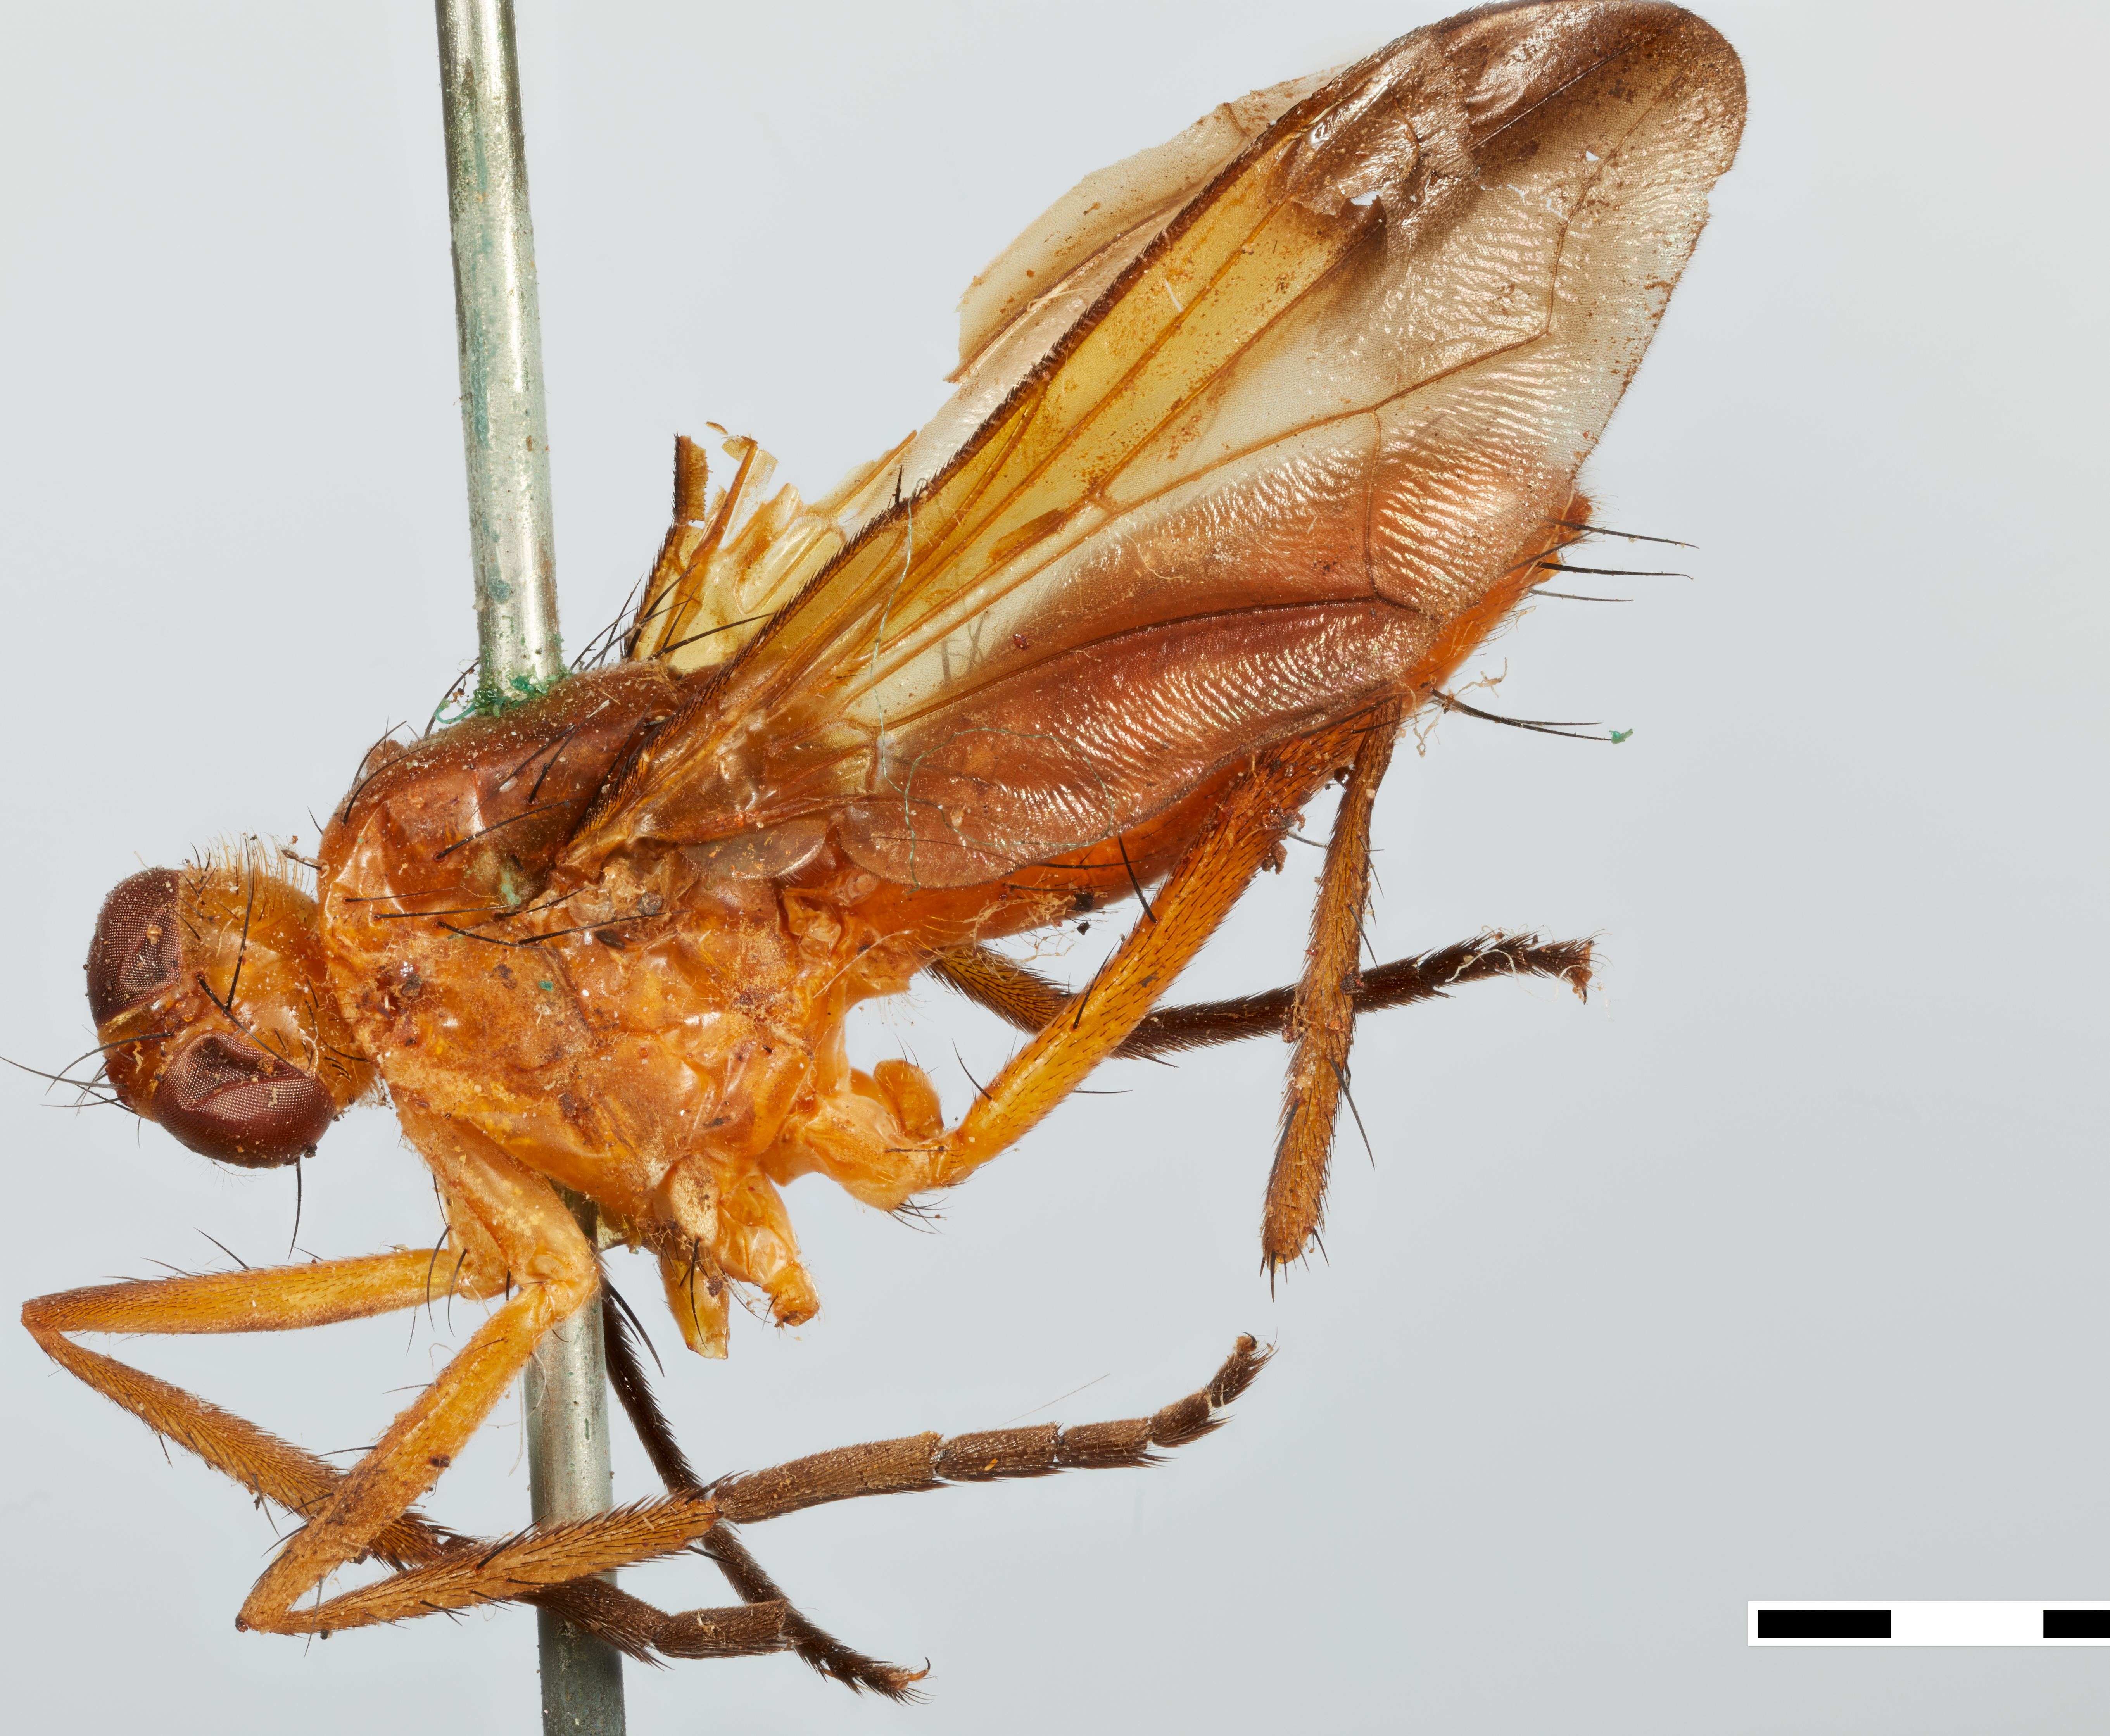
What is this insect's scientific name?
Euantha flava
